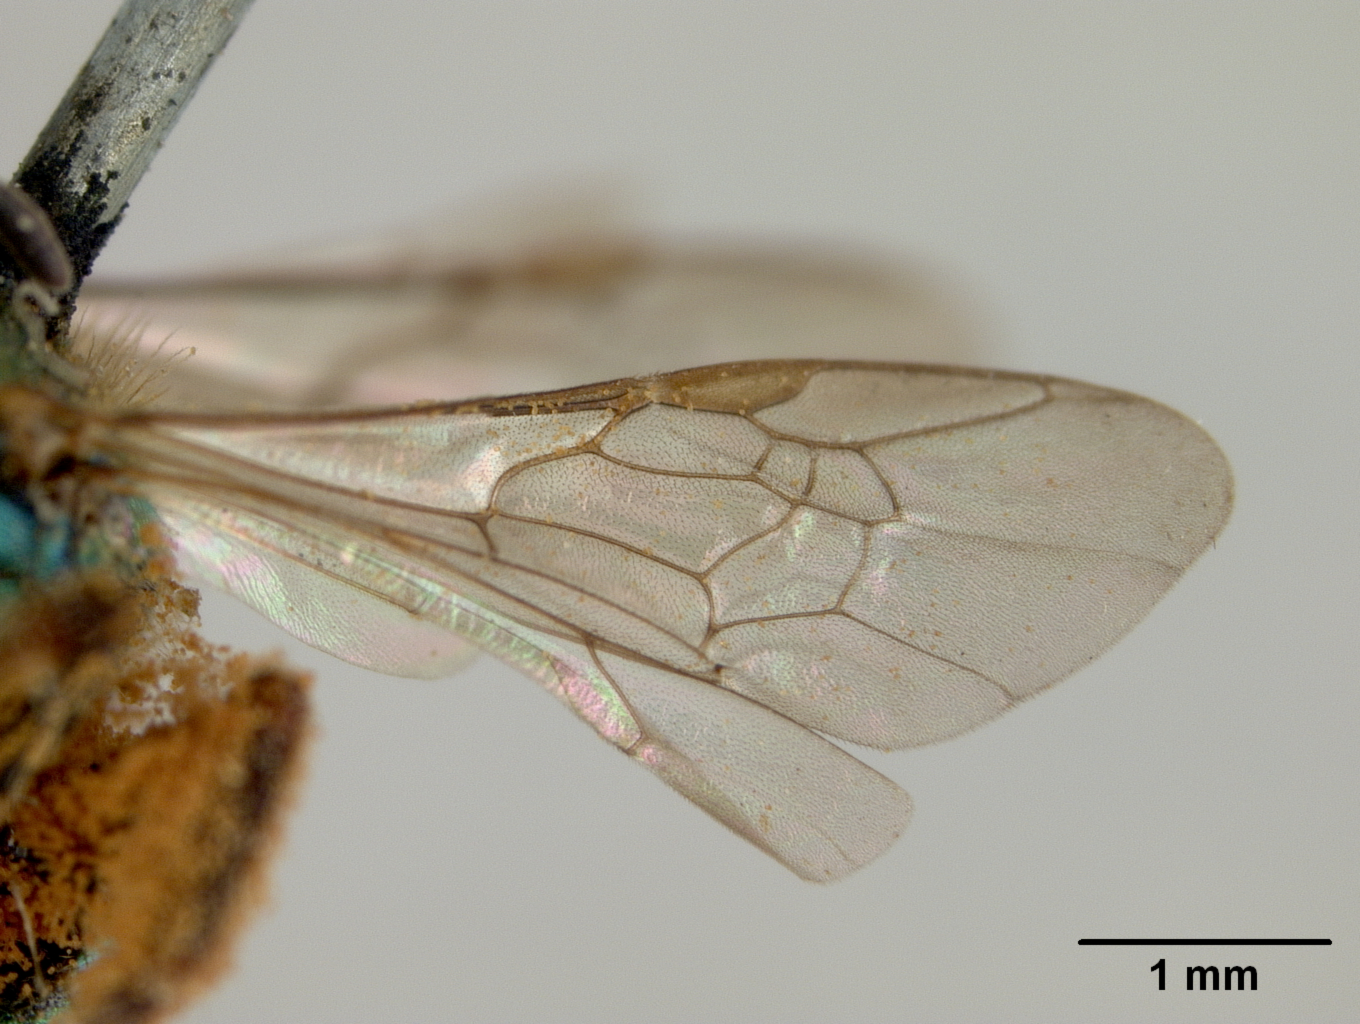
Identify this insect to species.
Augochlora aurifera
